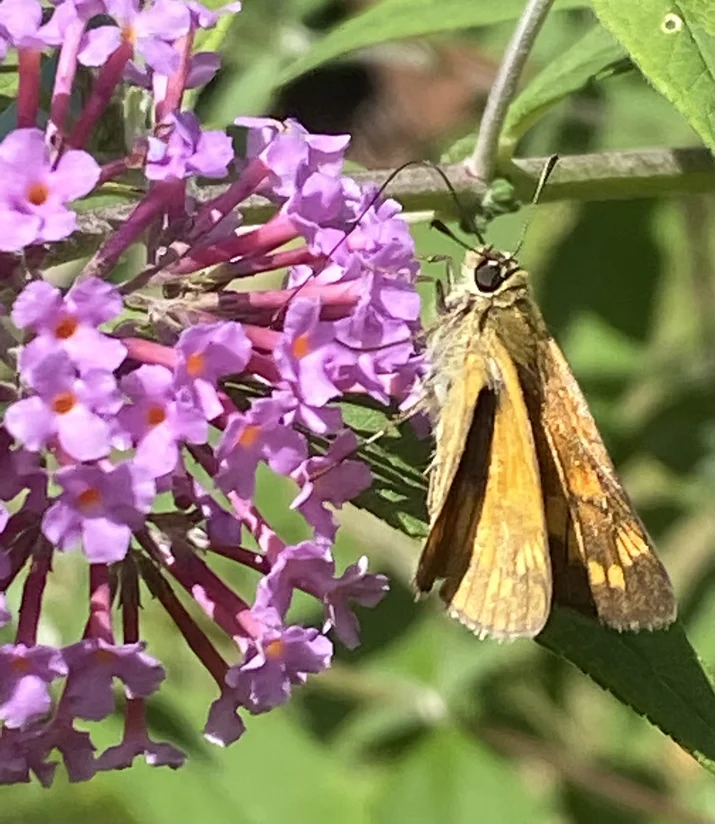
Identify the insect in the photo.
Ochlodes sylvanus (also Ochlodes venata)
